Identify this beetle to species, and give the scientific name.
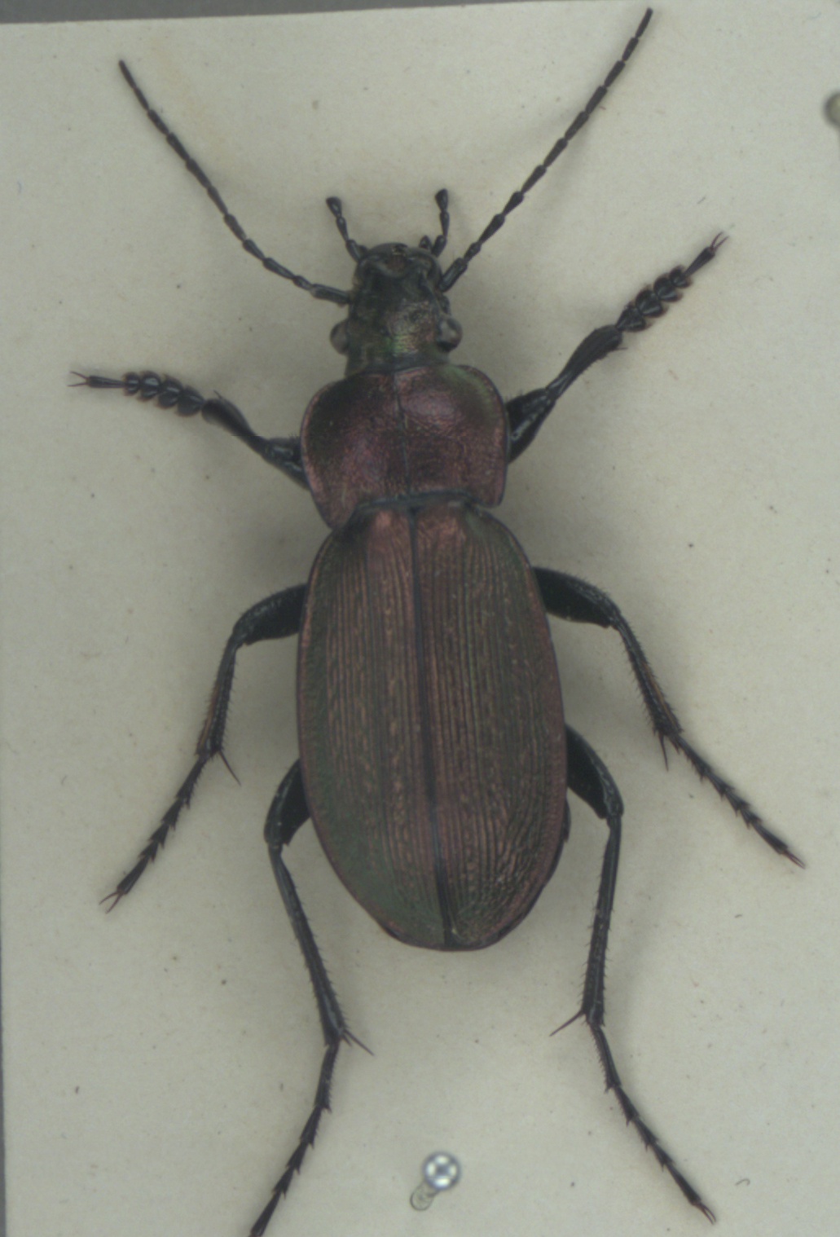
Carabus monilis
